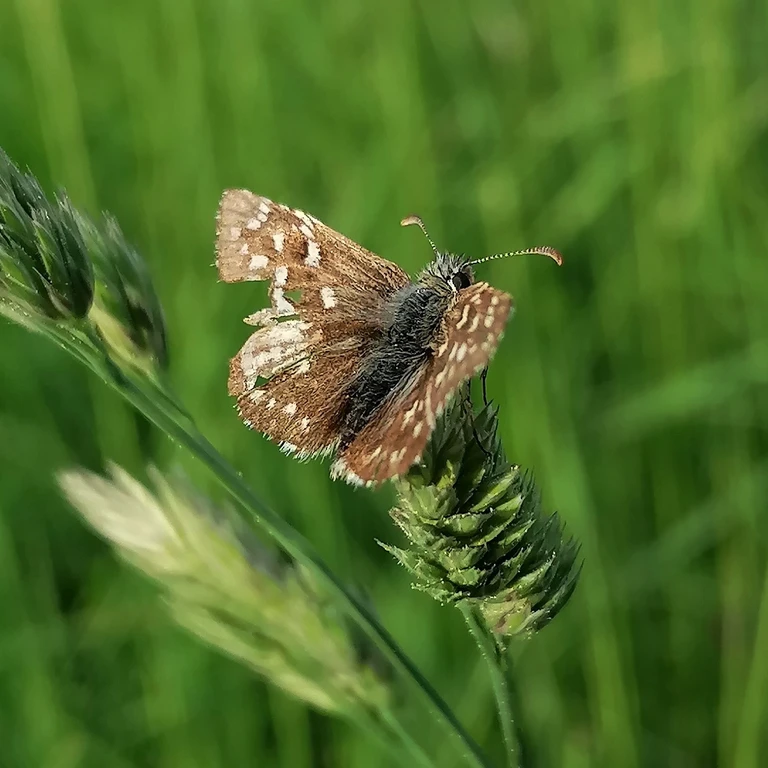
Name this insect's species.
Pyrgus malvae
